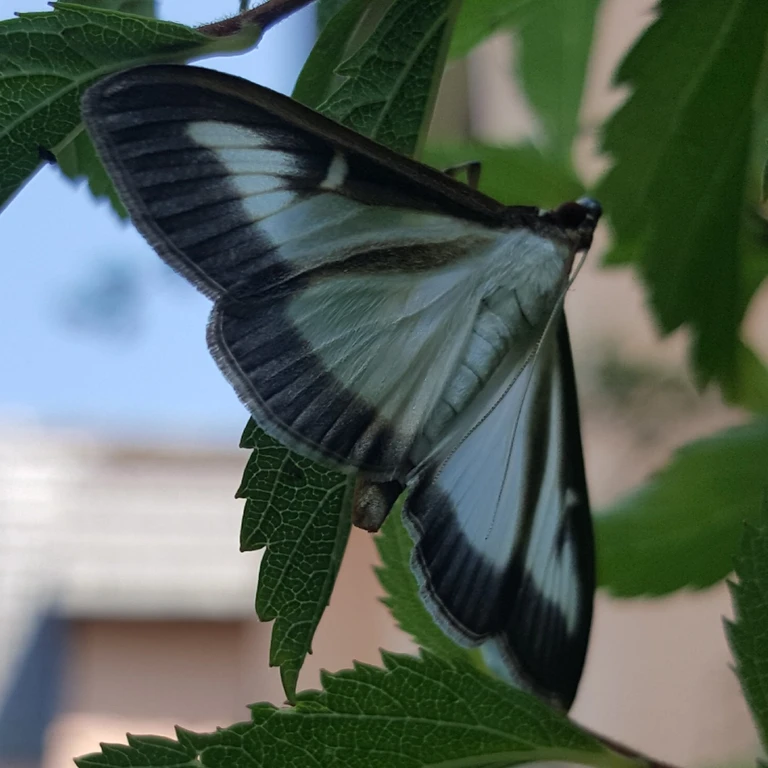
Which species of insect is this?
Cydalima perspectalis
